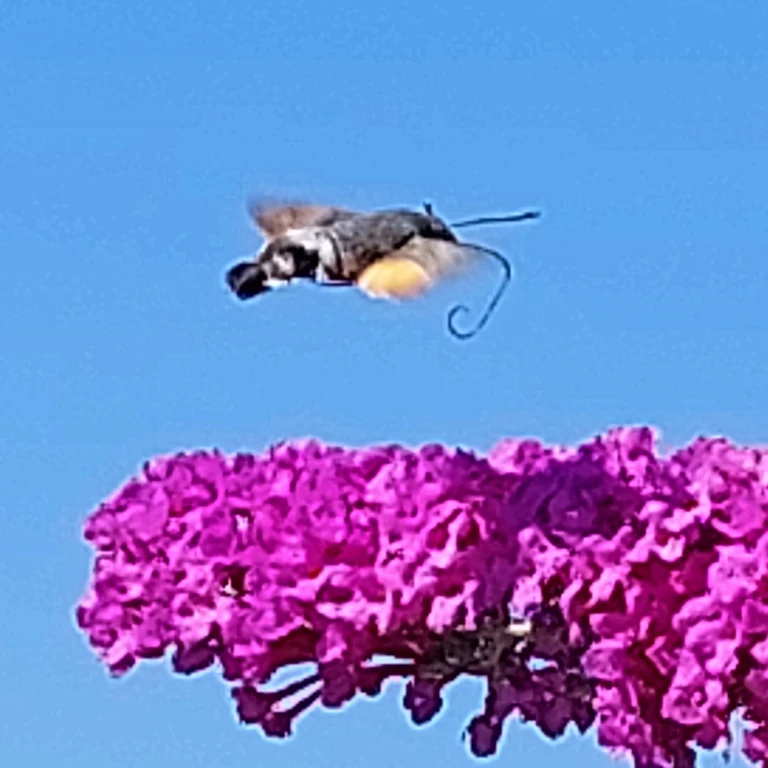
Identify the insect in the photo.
Macroglossum stellatarum
